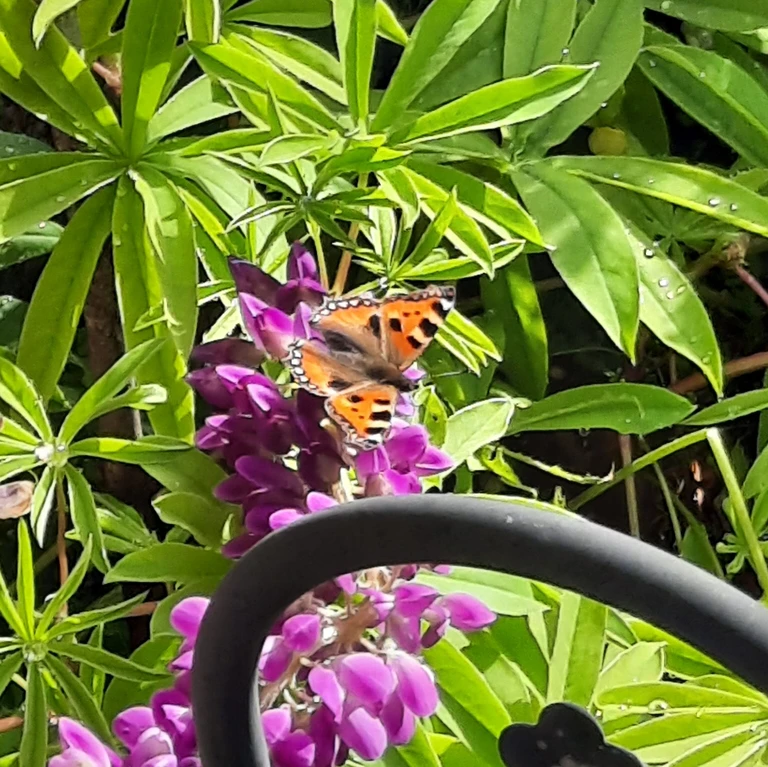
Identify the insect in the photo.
Aglais urticae
